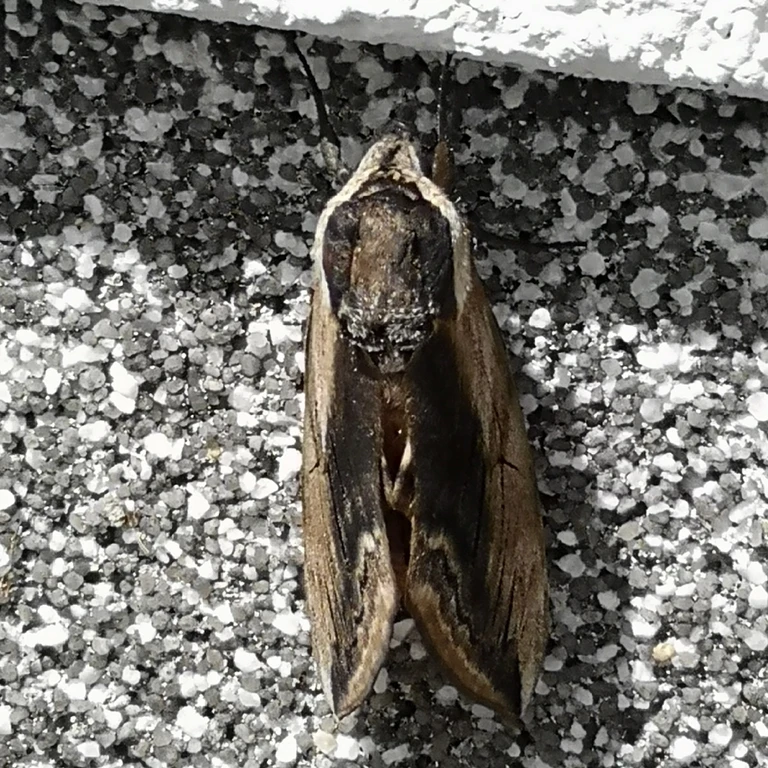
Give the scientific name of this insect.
Sphinx ligustri
